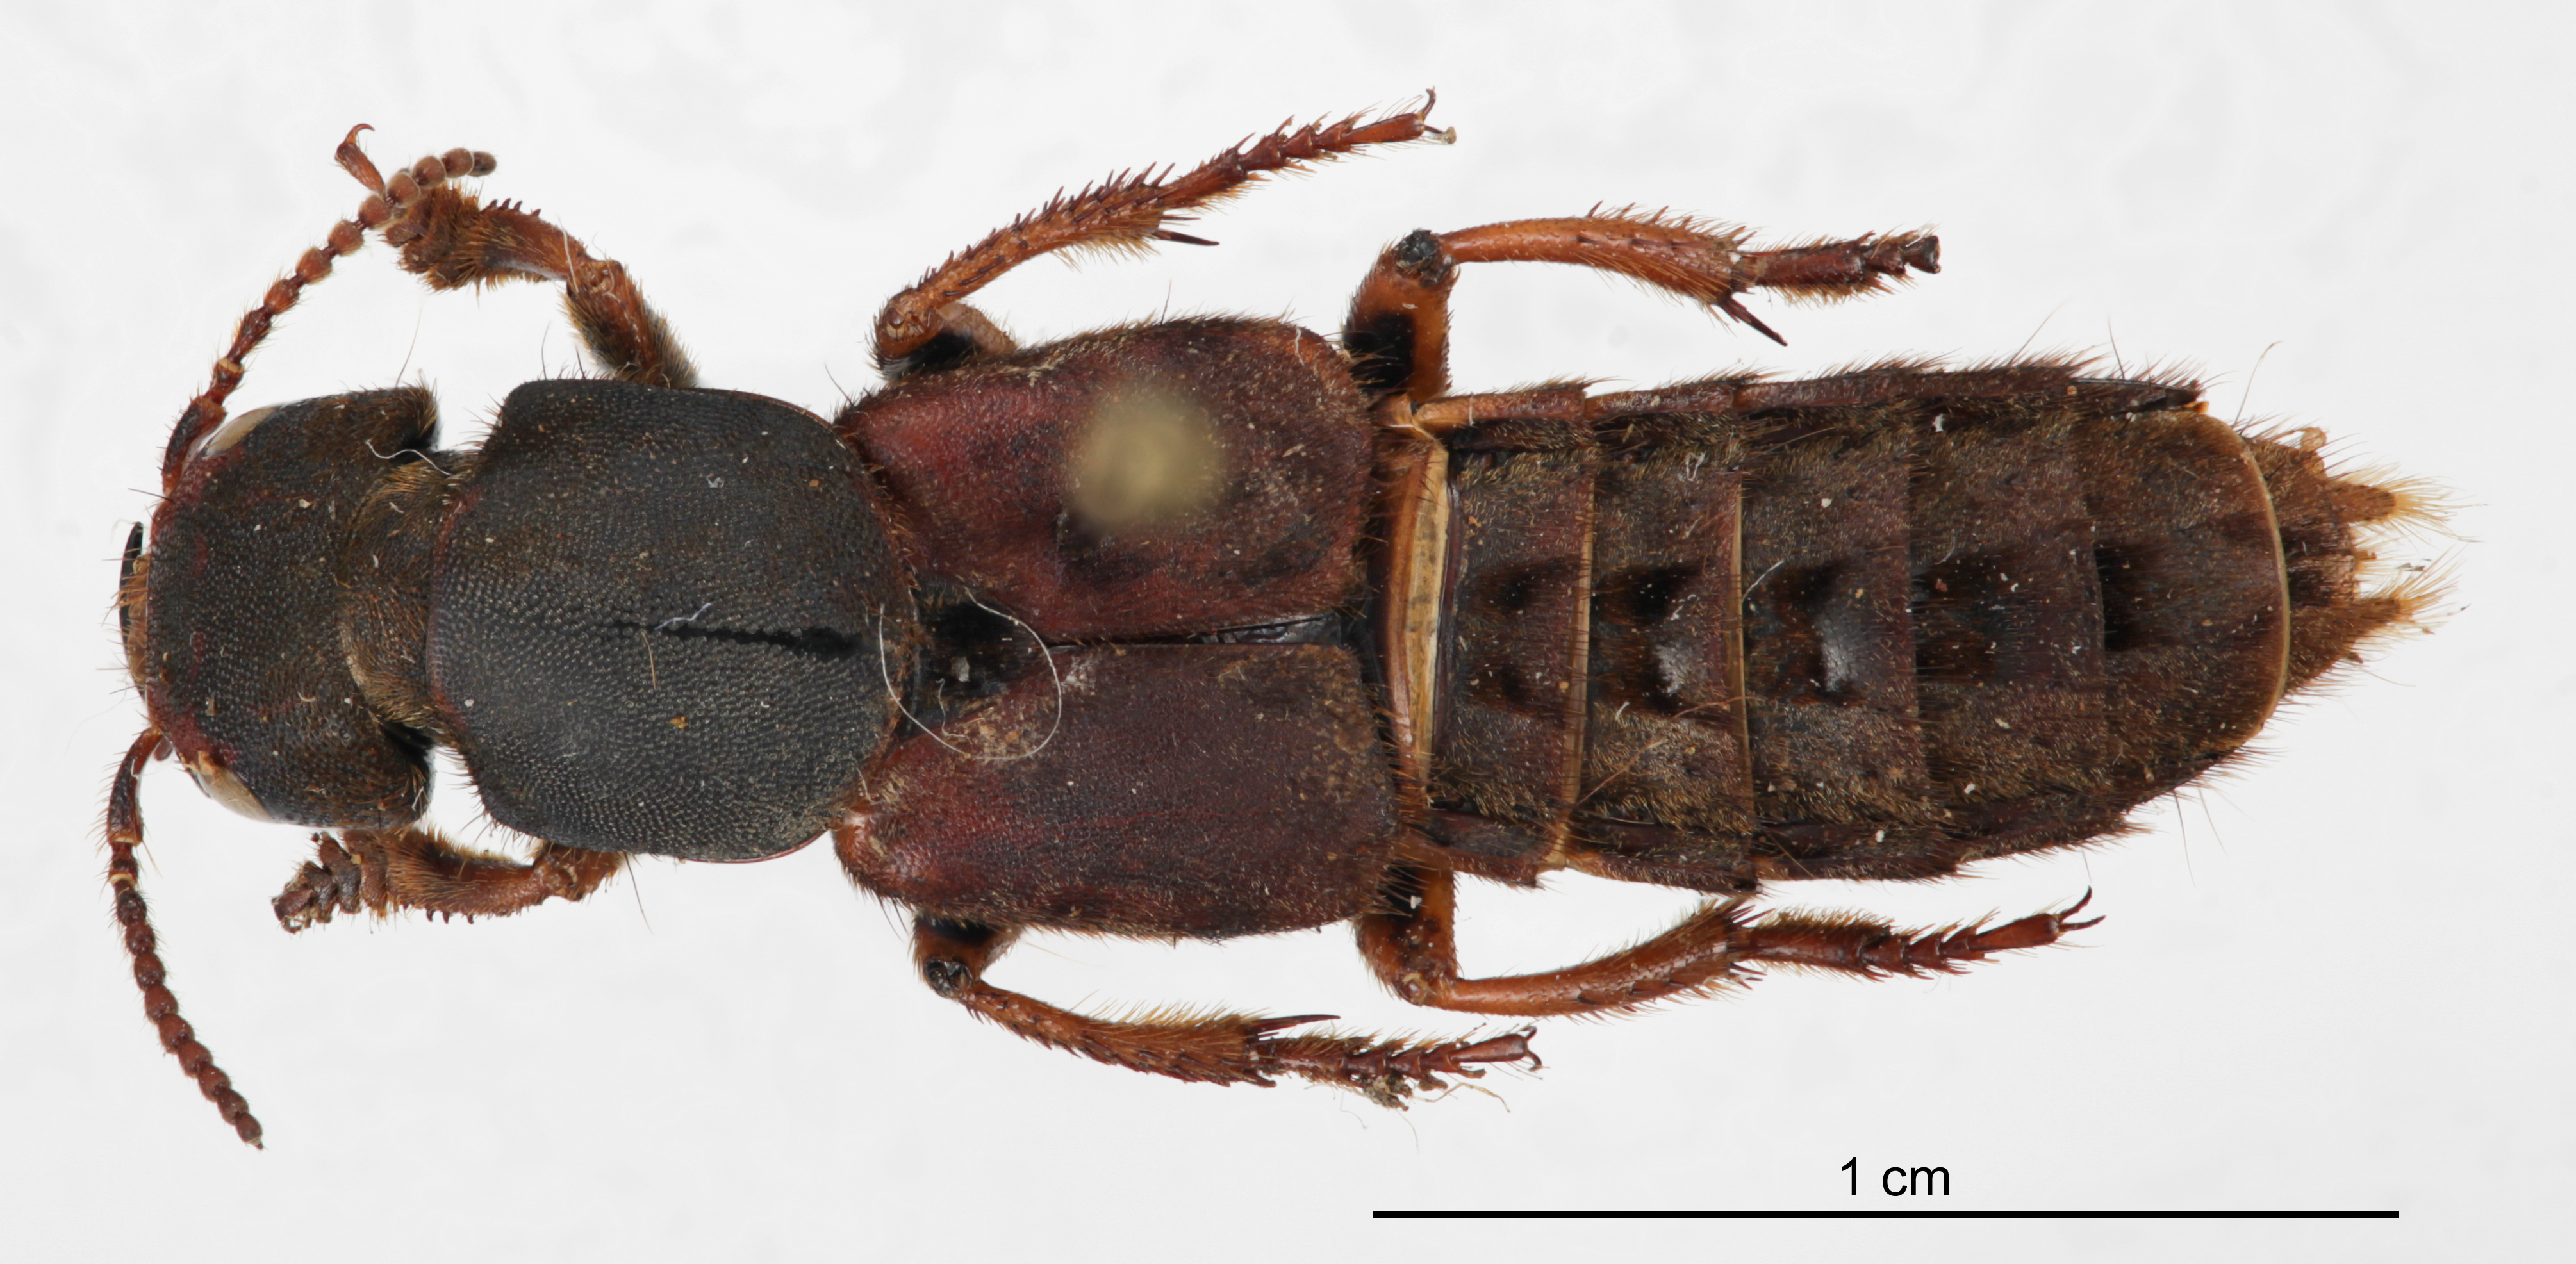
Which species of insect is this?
Platydracus maculosus
